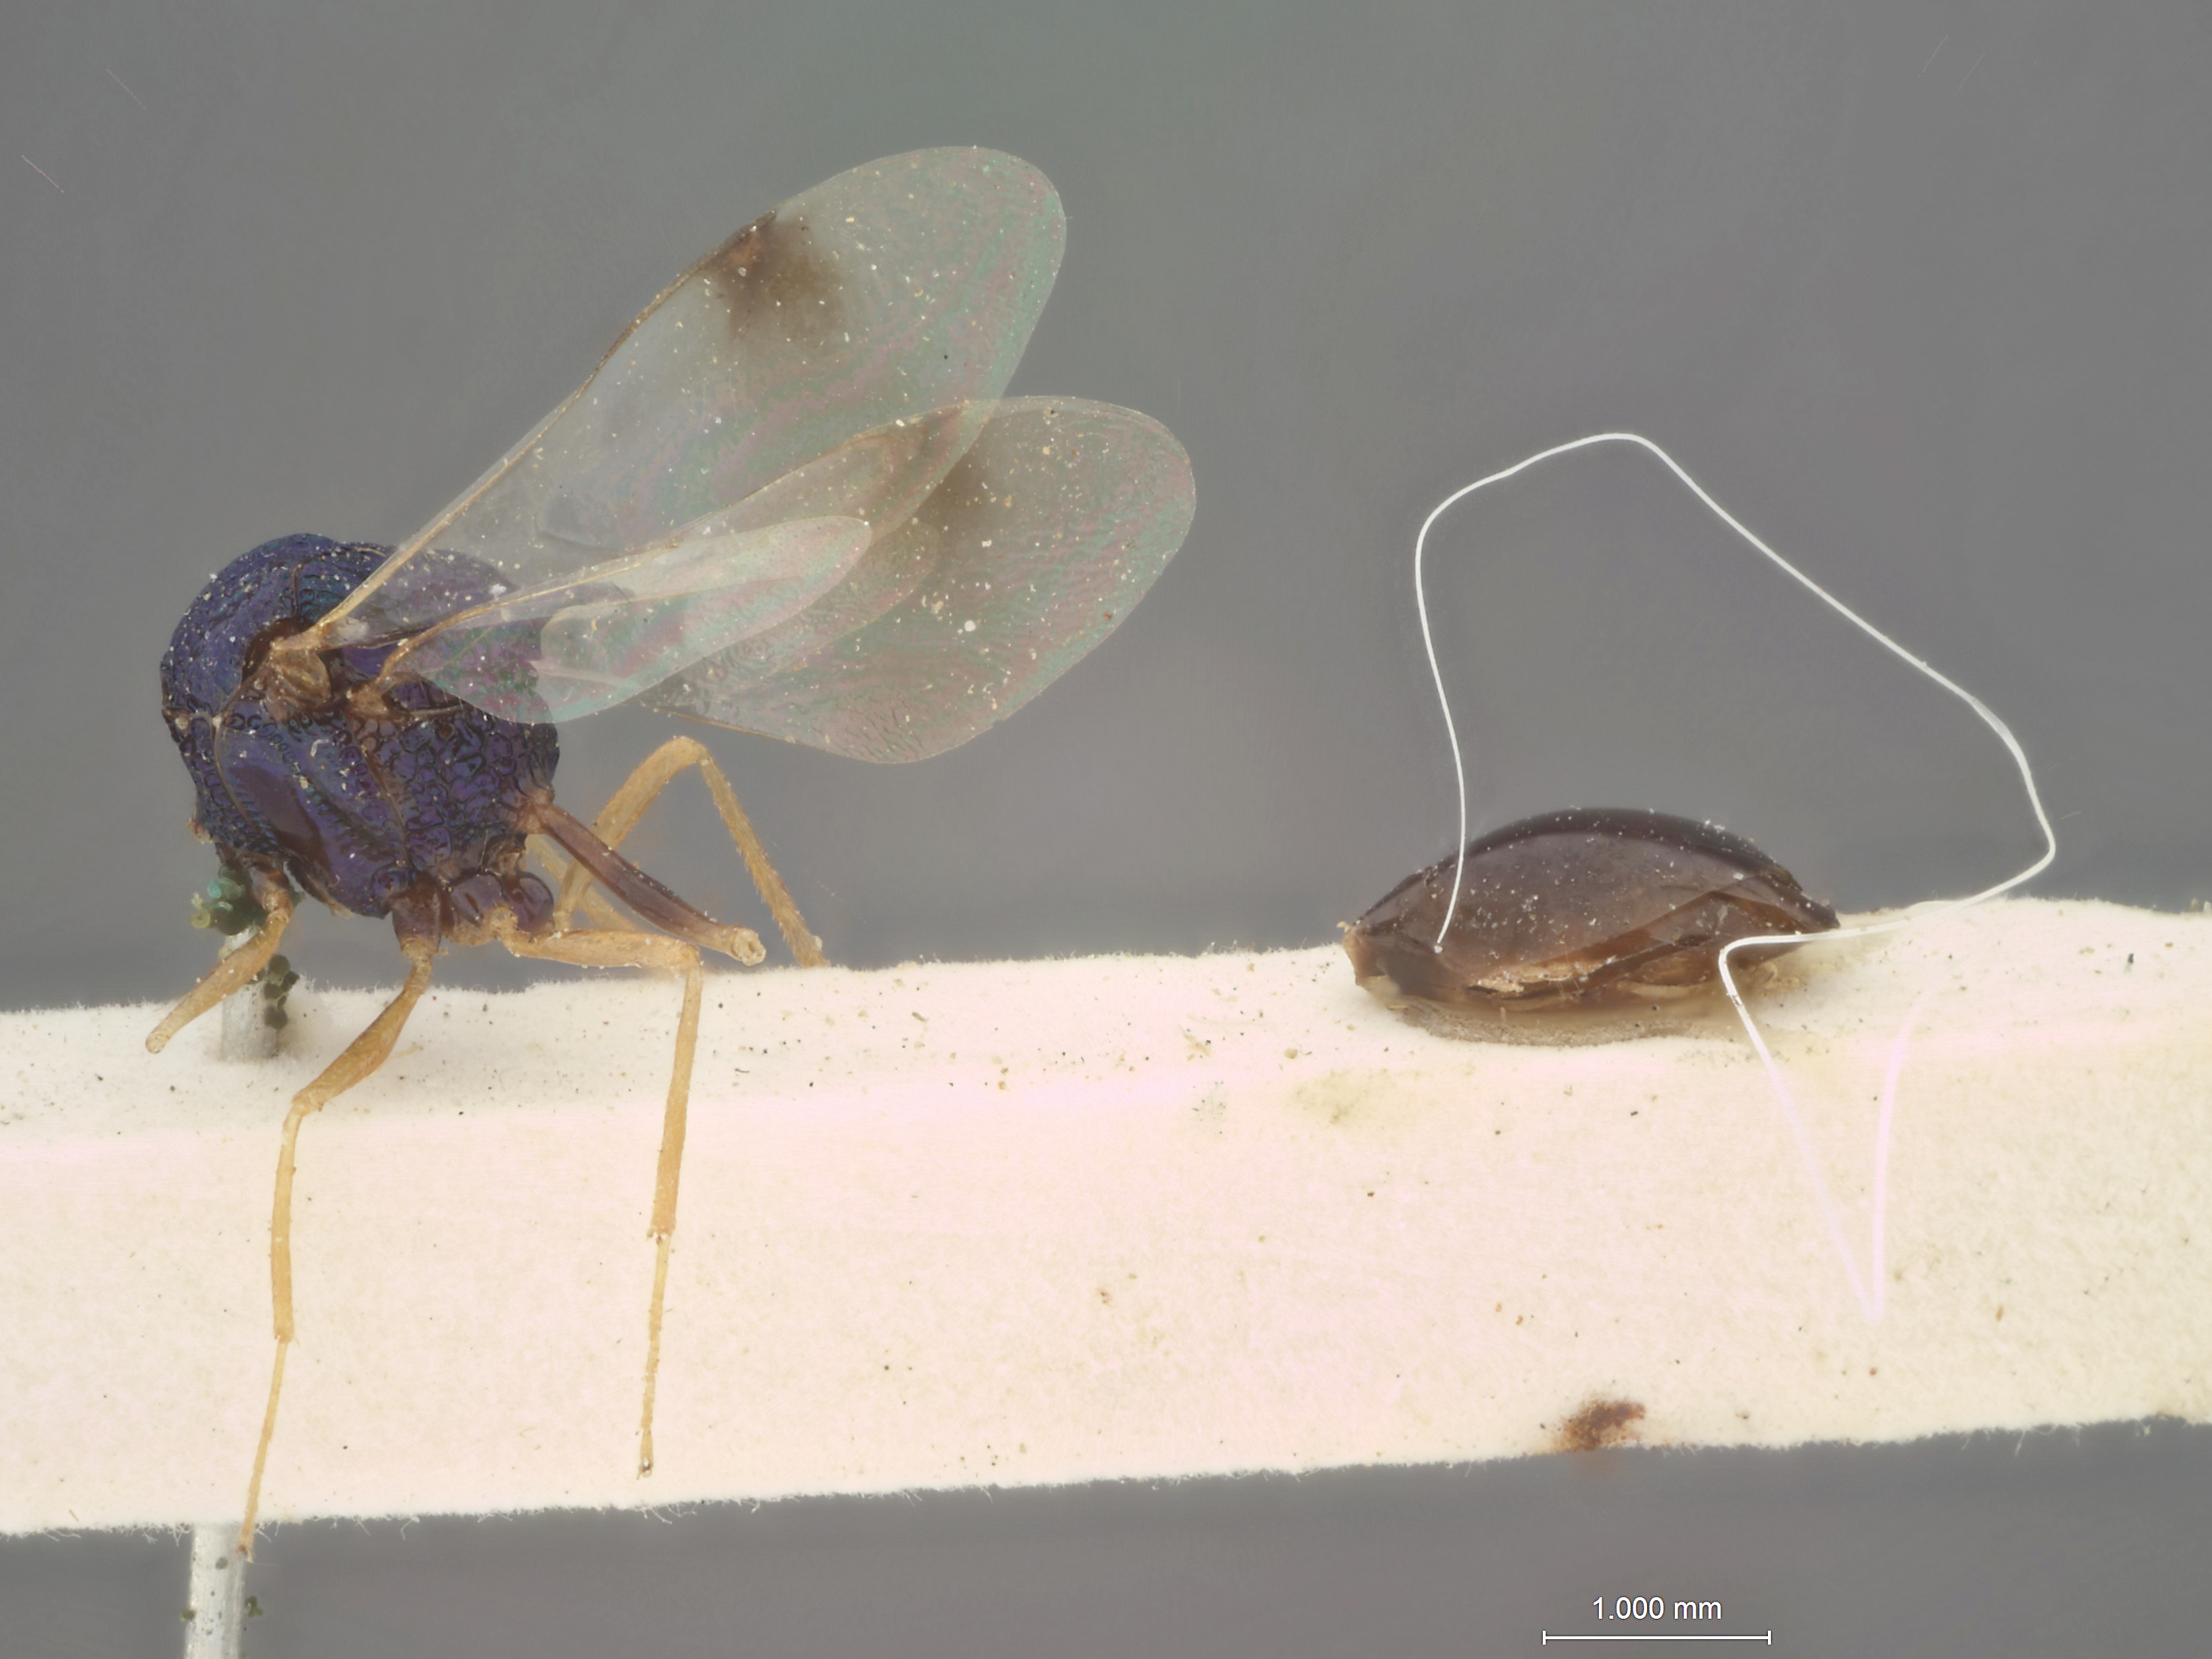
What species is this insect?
Schizaspidia atkinsoni
